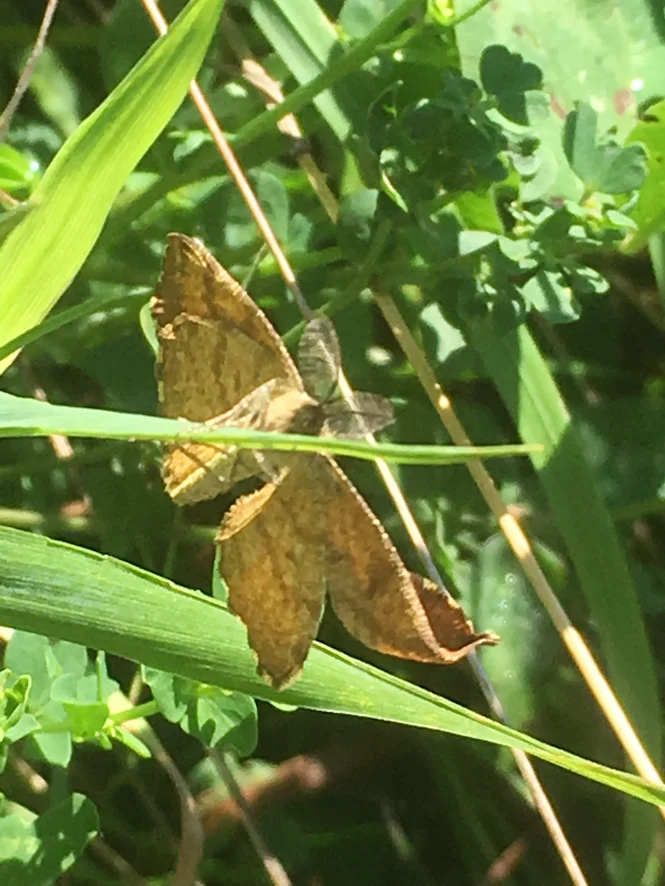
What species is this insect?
Ematurga atomaria
